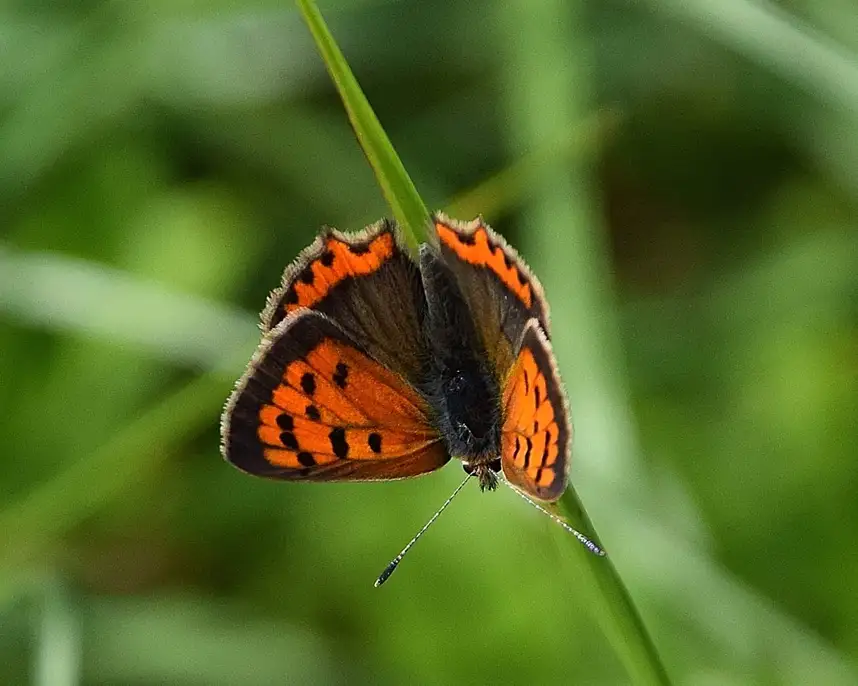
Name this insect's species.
Lycaena phlaeas
